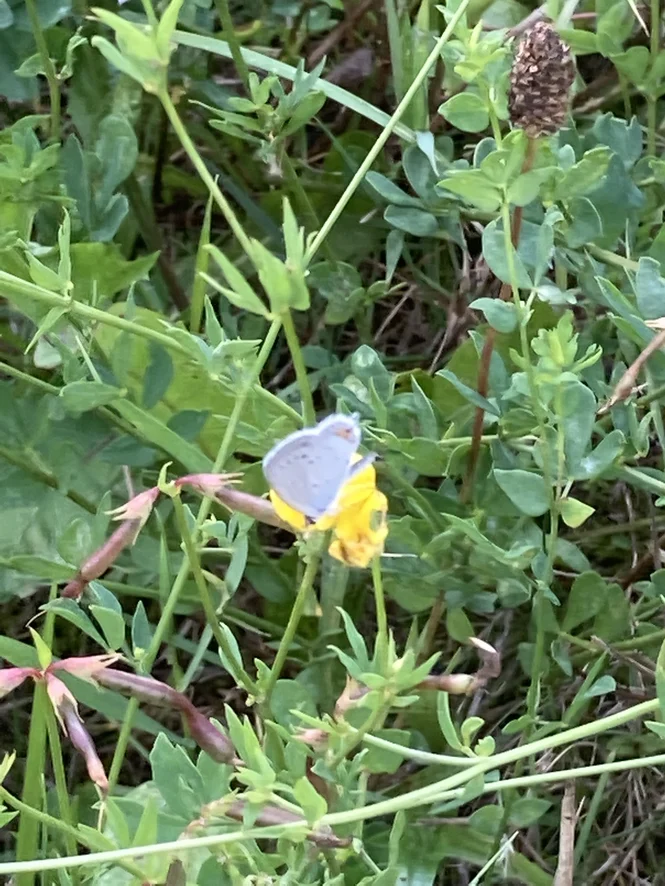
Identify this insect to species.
Cupido argiades (also Elkalyce argiades)
